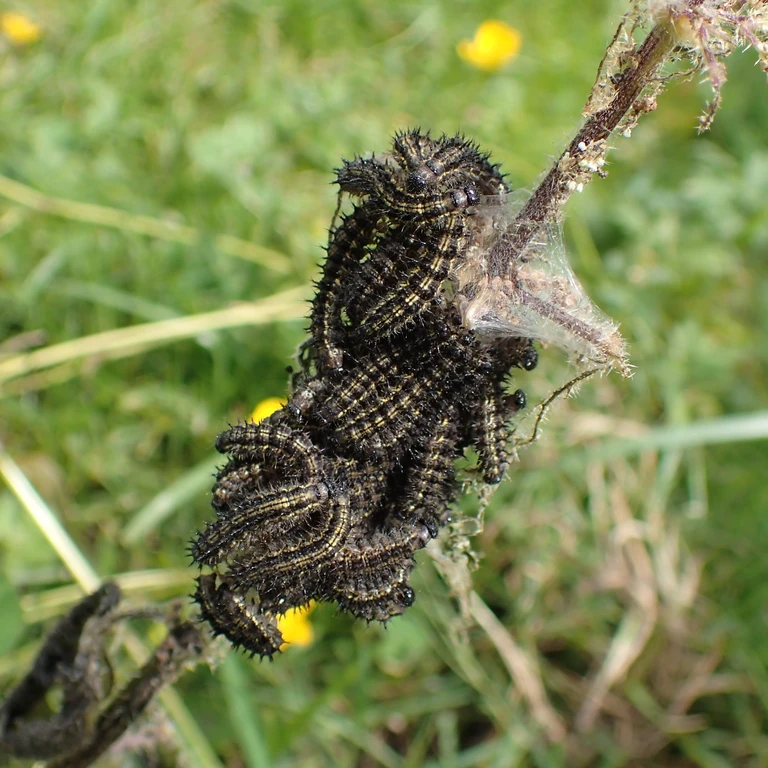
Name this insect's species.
Aglais urticae
